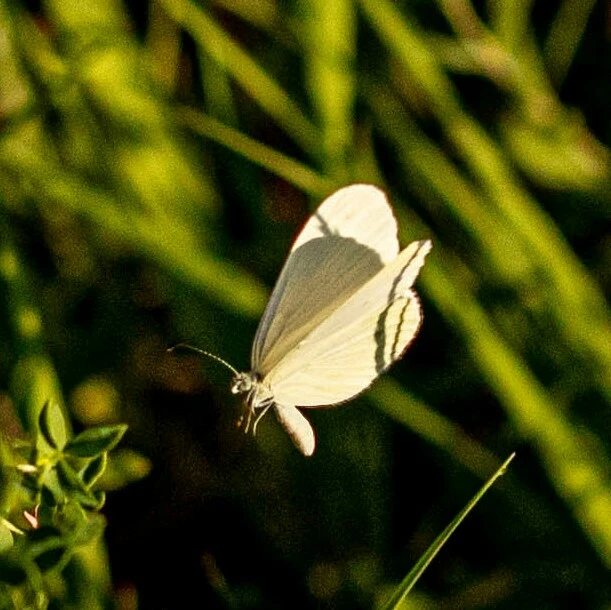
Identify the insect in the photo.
Leptidea sinapis/juvernica
